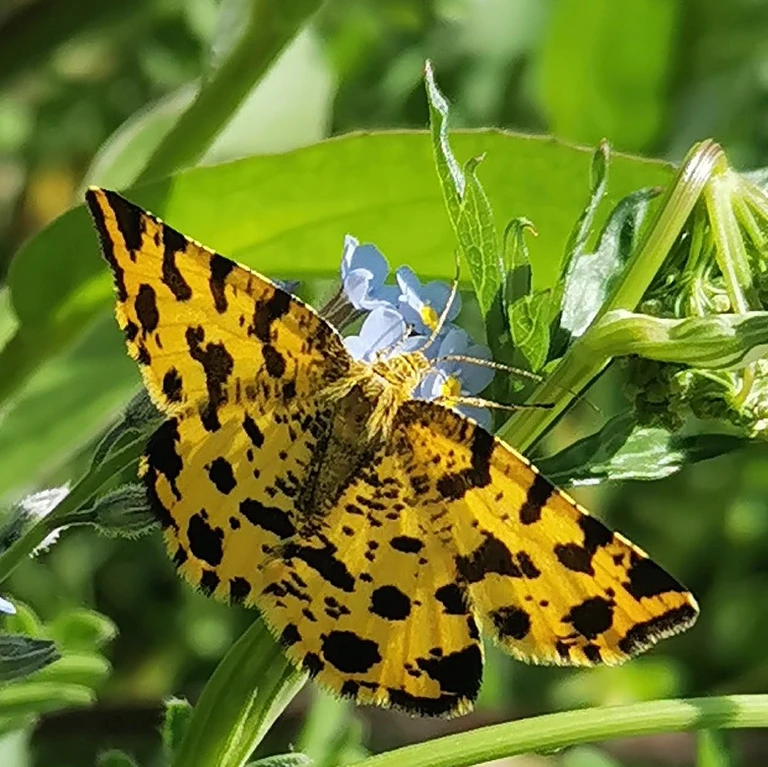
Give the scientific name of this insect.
Pseudopanthera macularia
